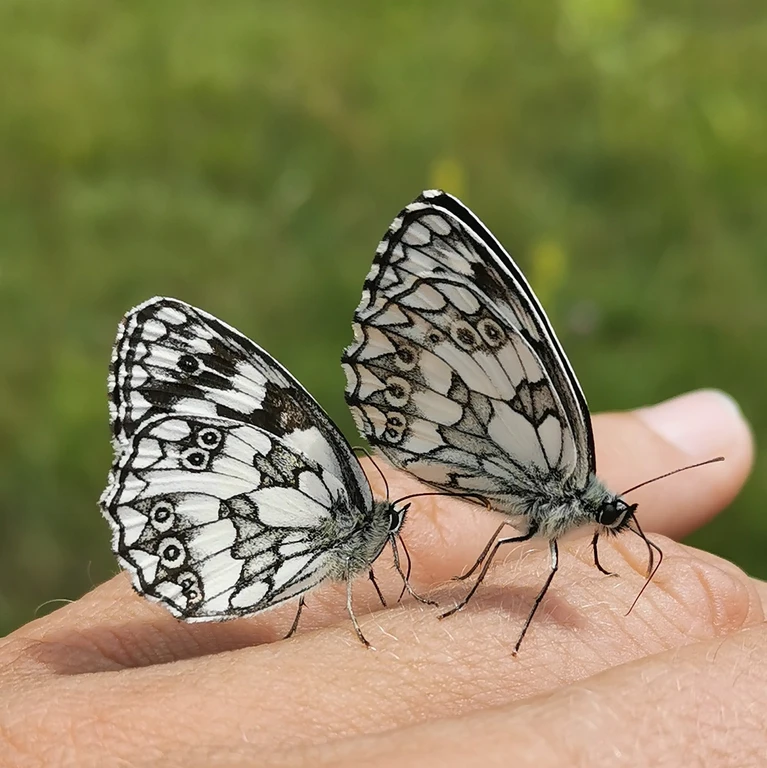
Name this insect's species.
Melanargia galathea
